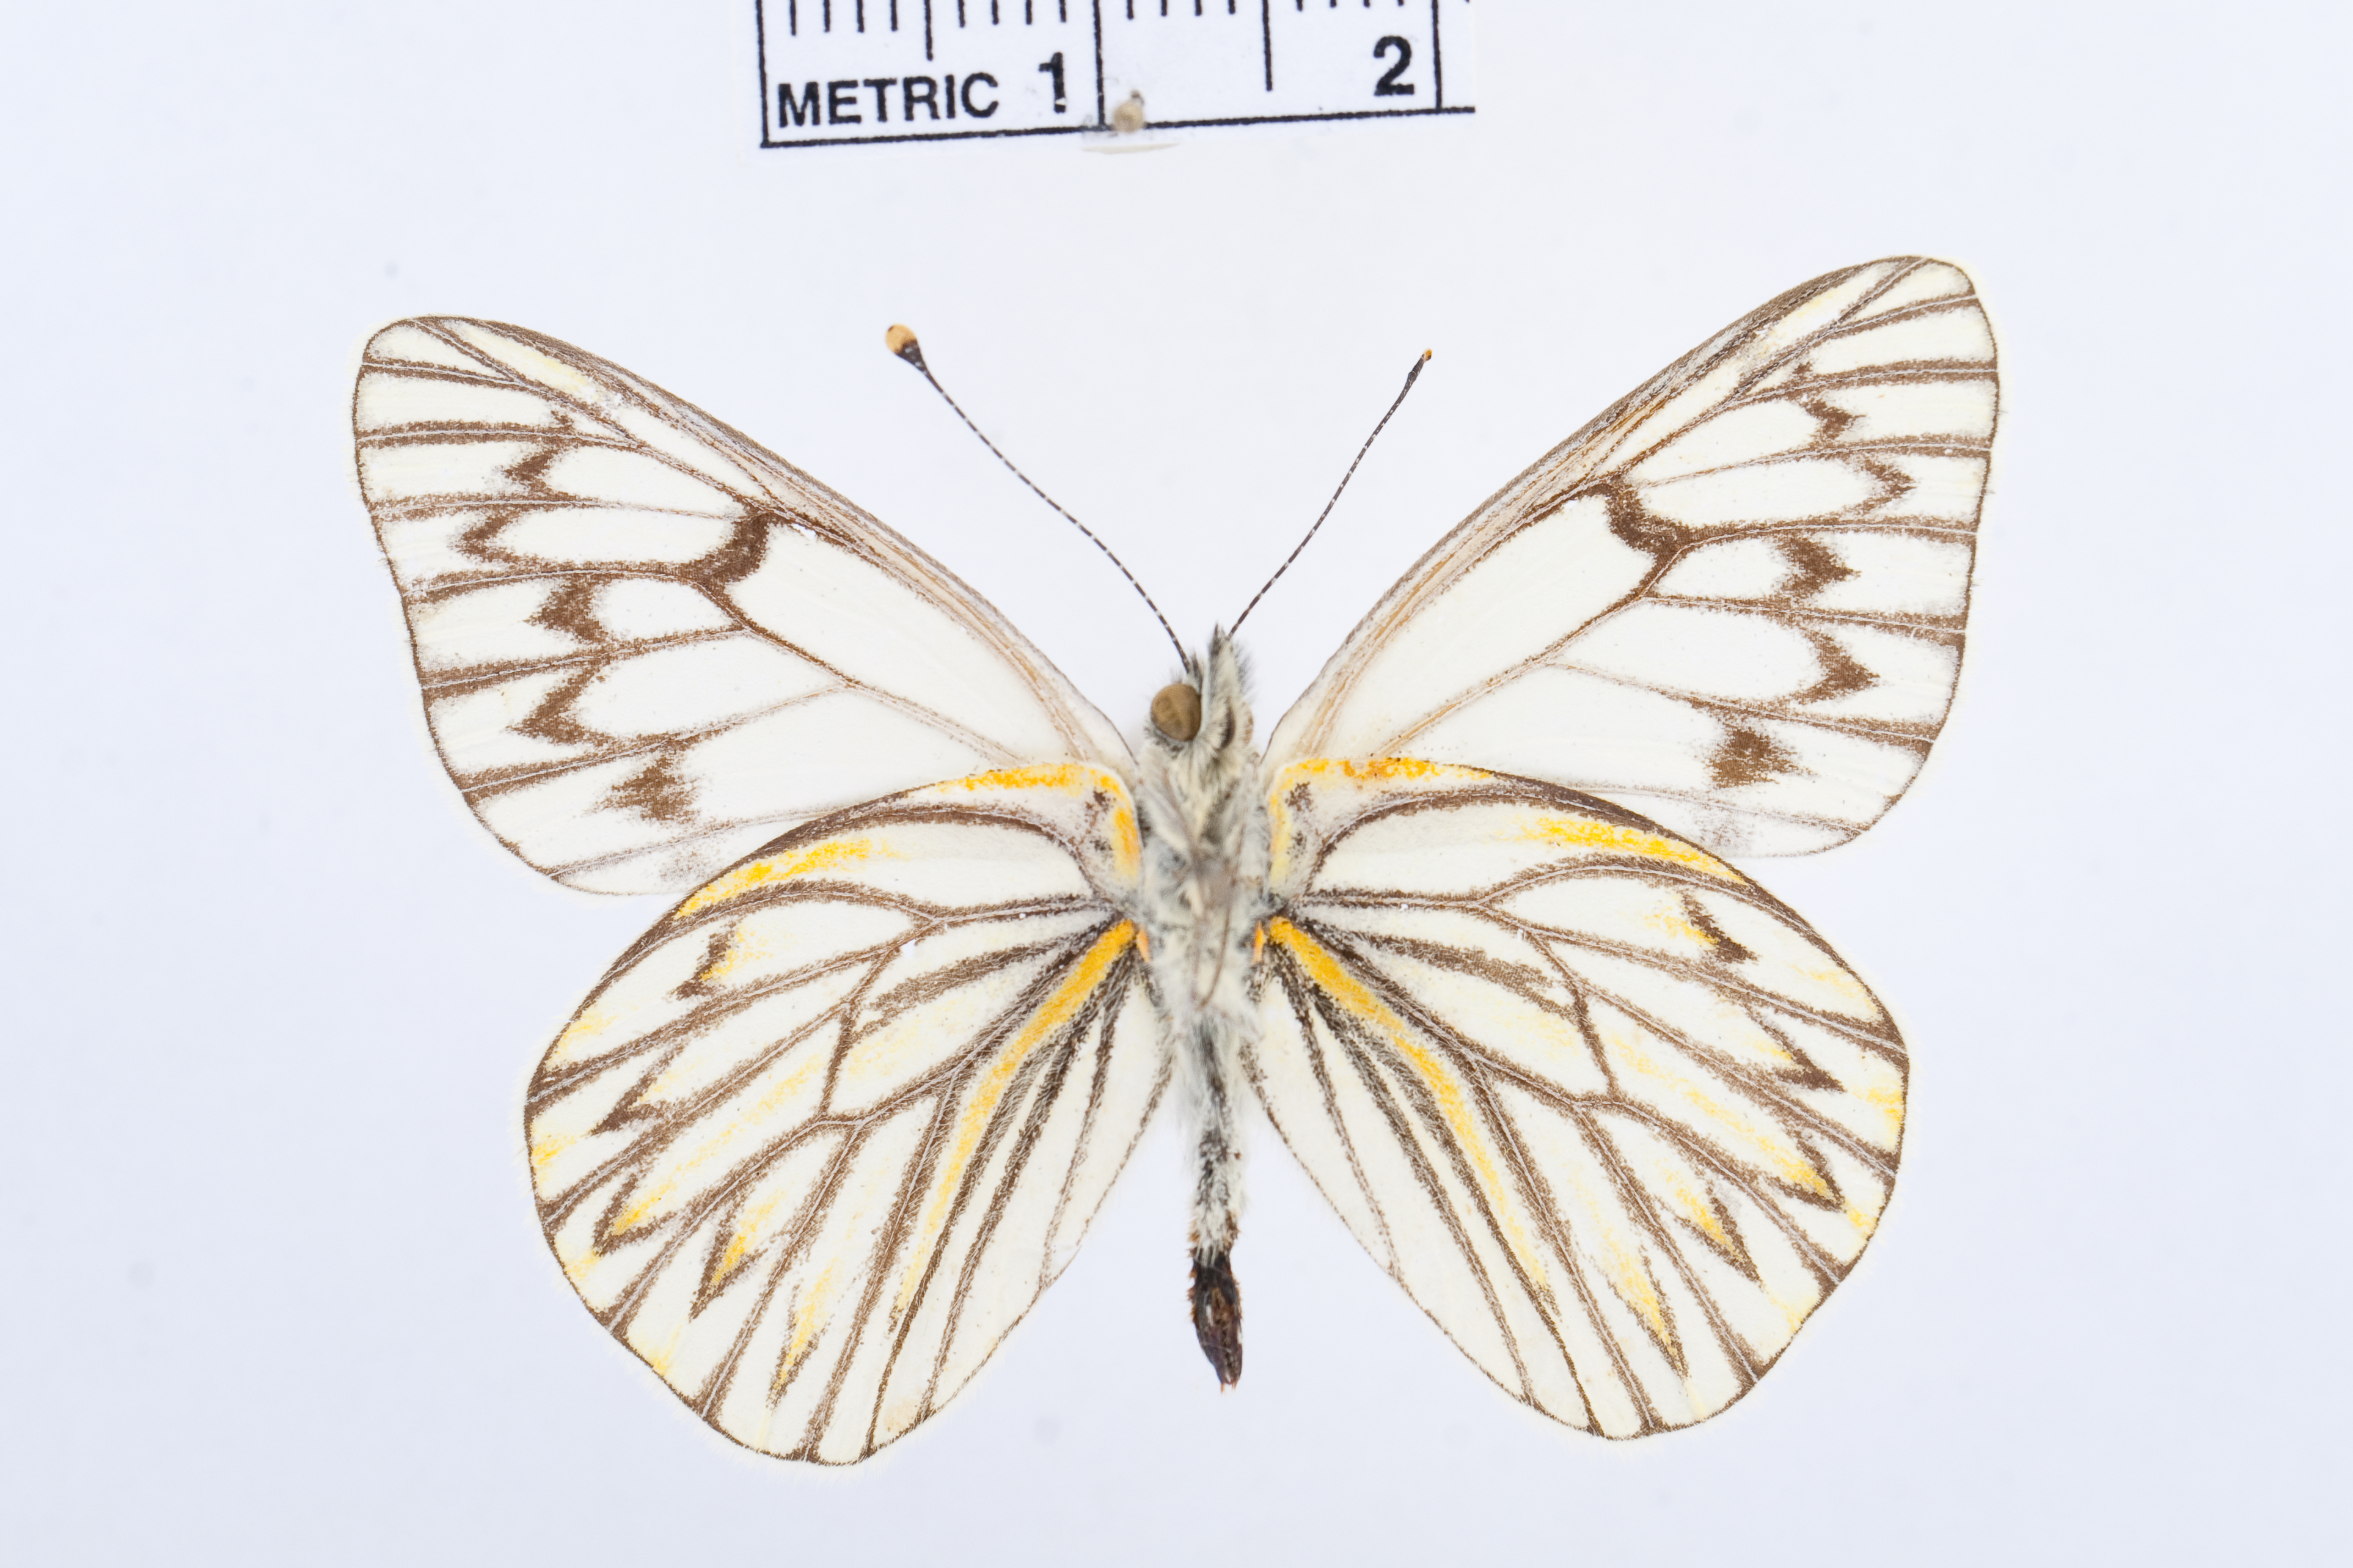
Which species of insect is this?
Tatochila theodice
